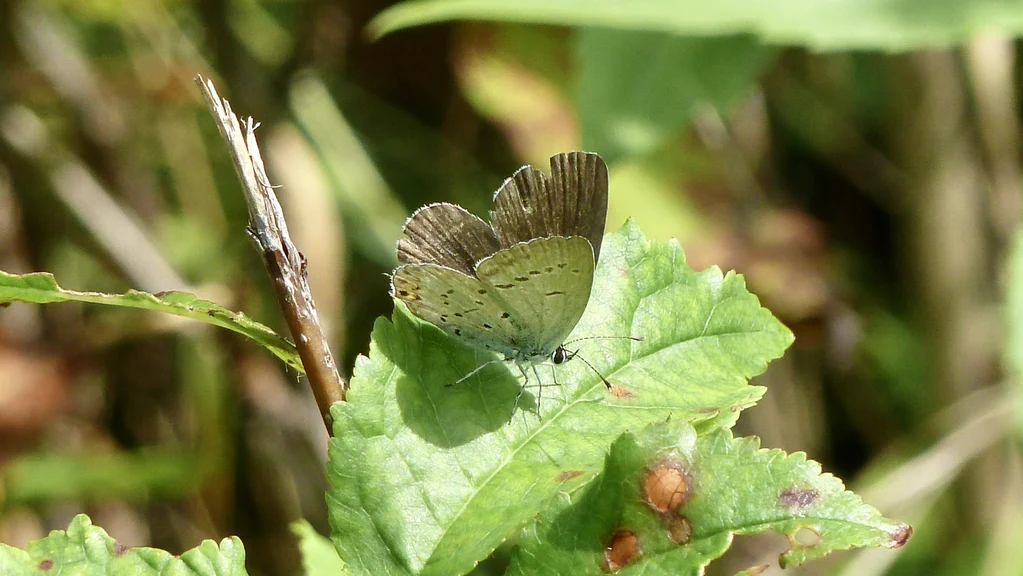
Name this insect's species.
Cupido argiades (also Elkalyce argiades)
